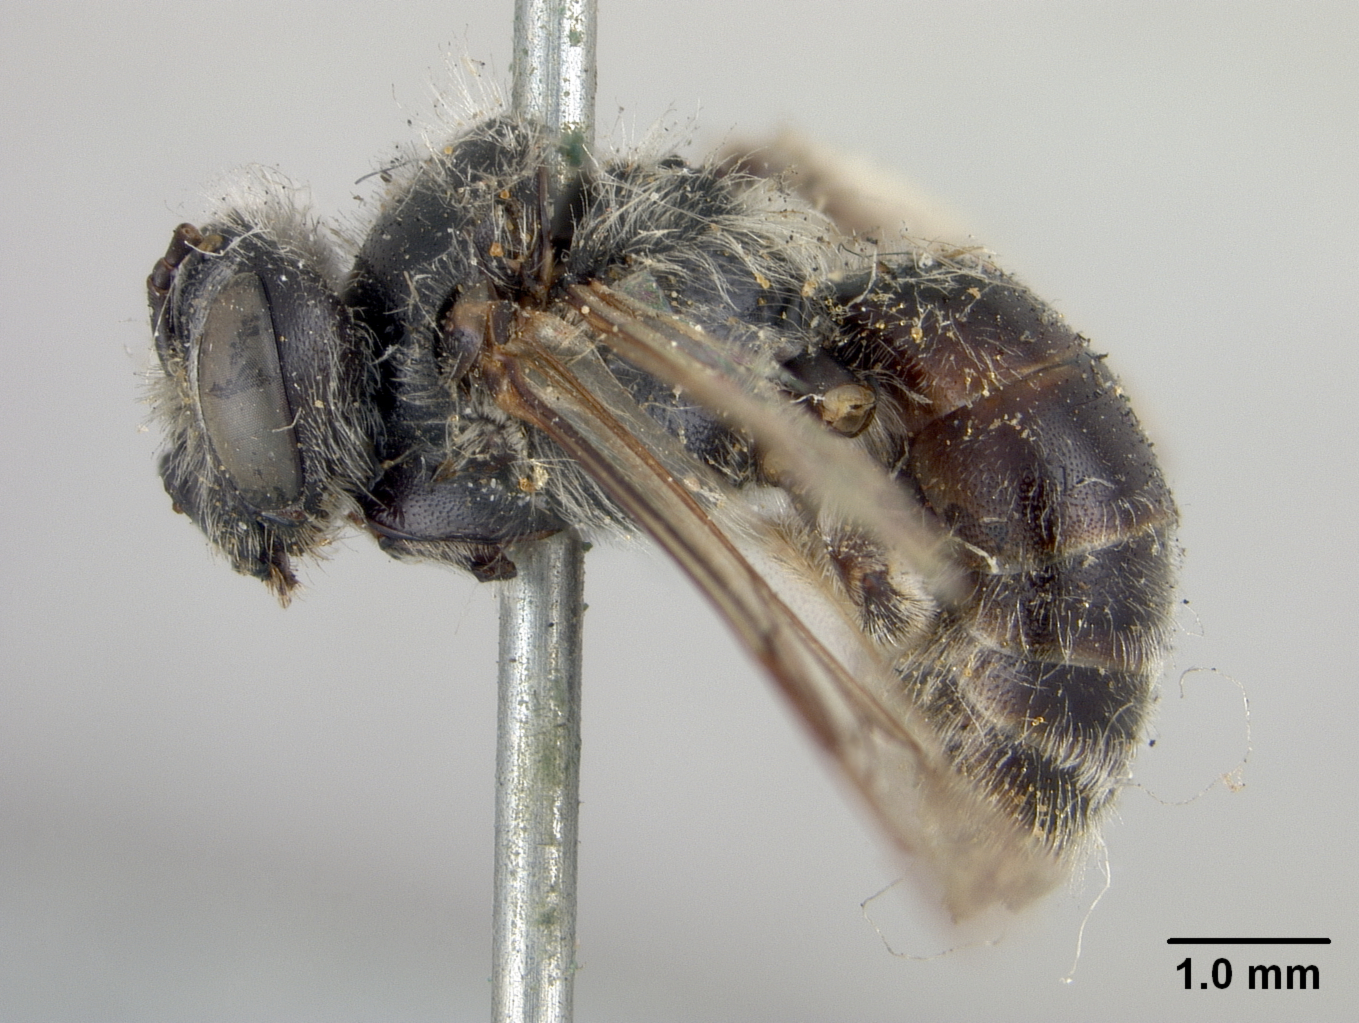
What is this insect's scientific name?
Andrena johnsoniana
